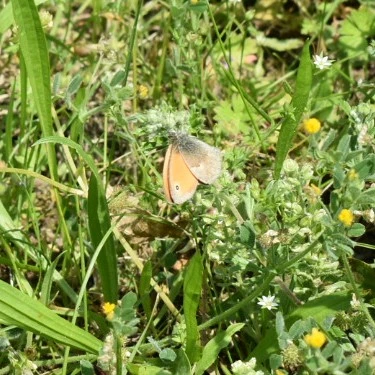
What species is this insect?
Coenonympha pamphilus
